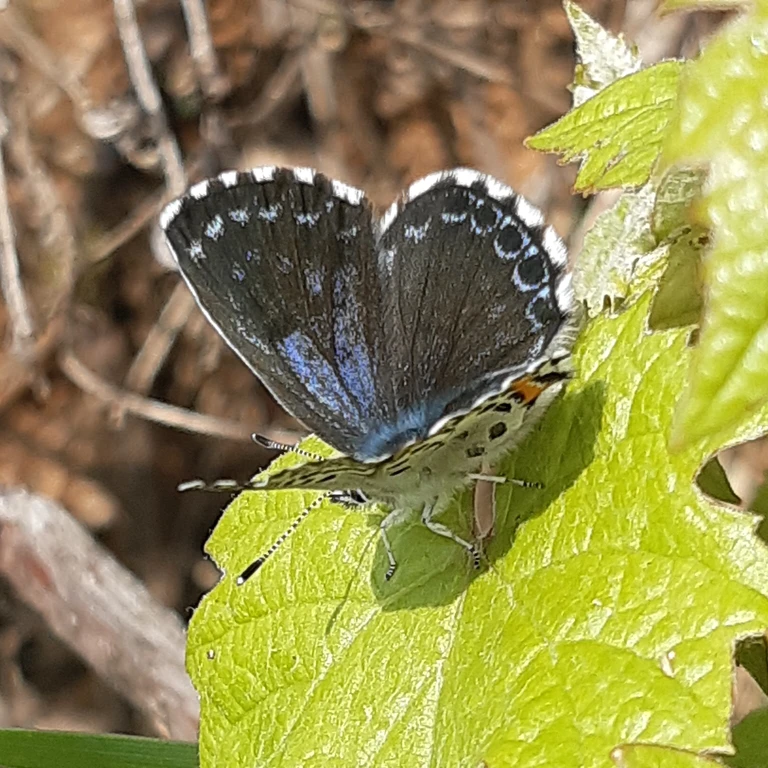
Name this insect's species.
Scolitantides orion
